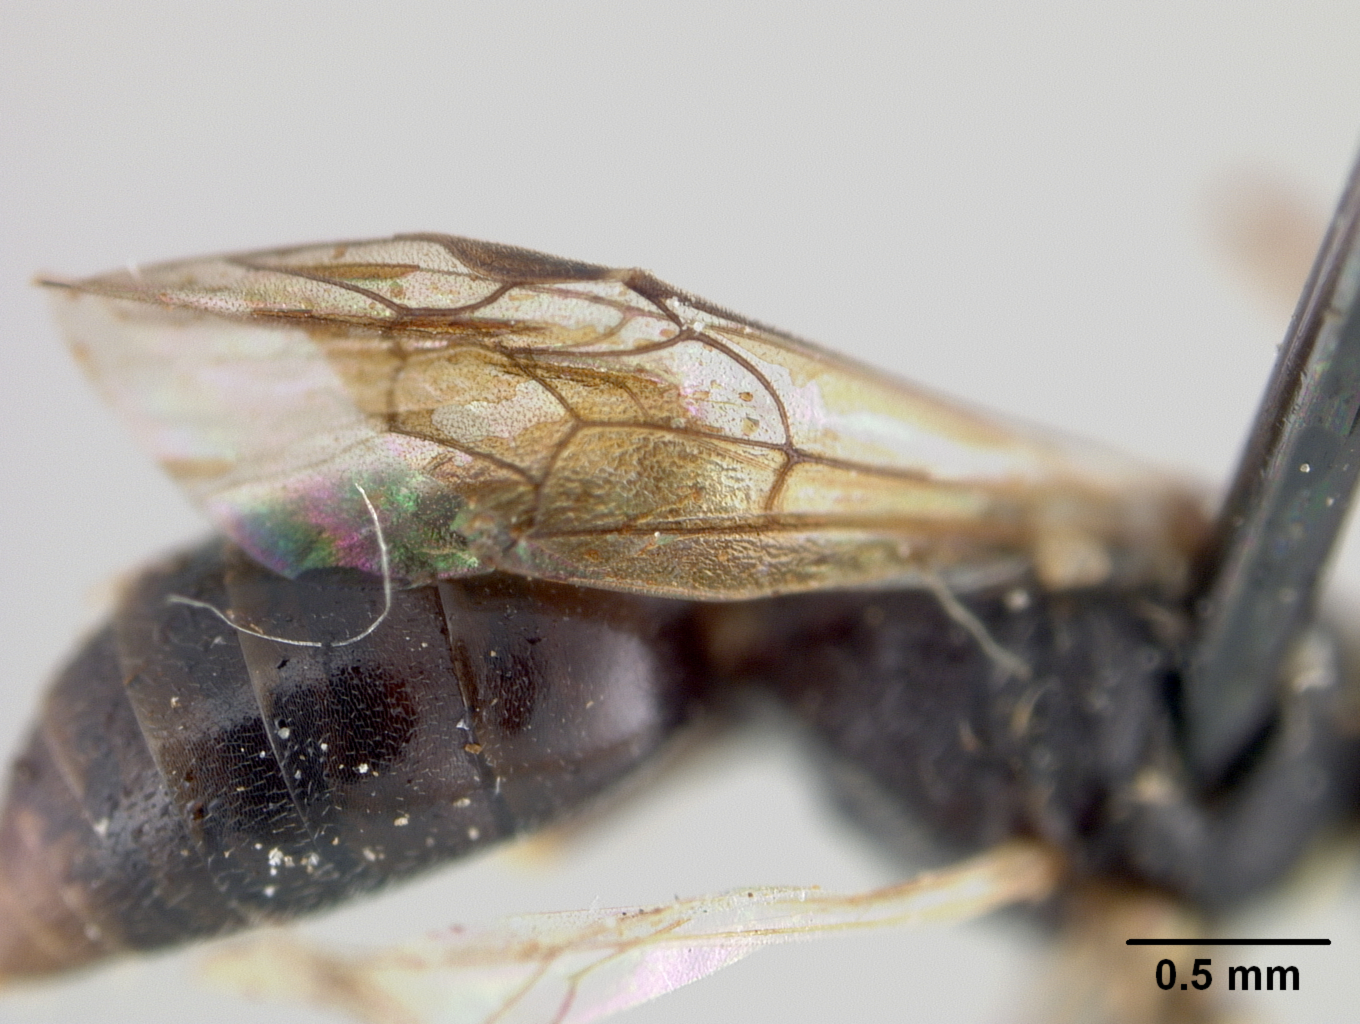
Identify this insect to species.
Prosopis georgica
